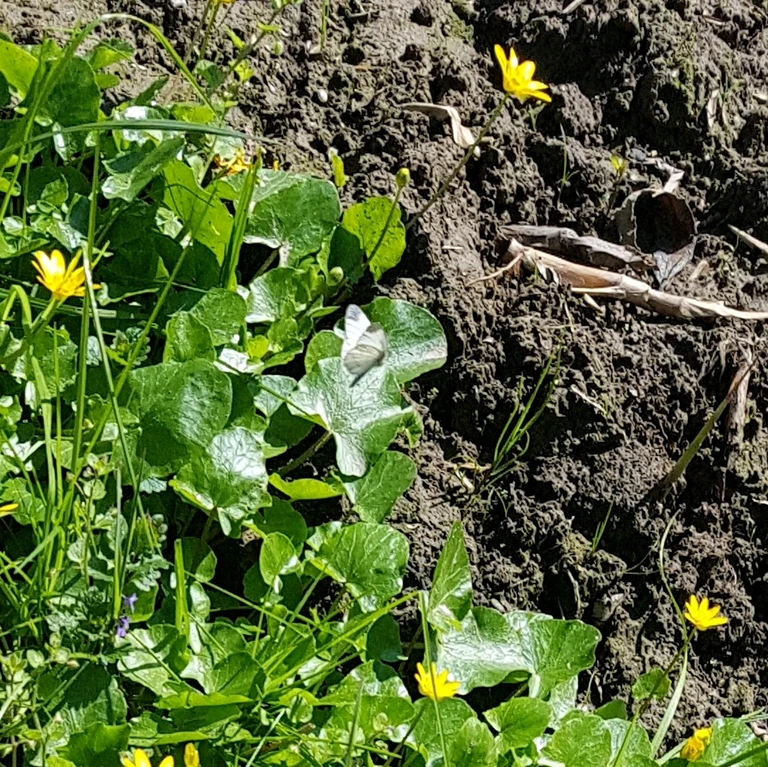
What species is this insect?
Leptidea sinapis/juvernica
